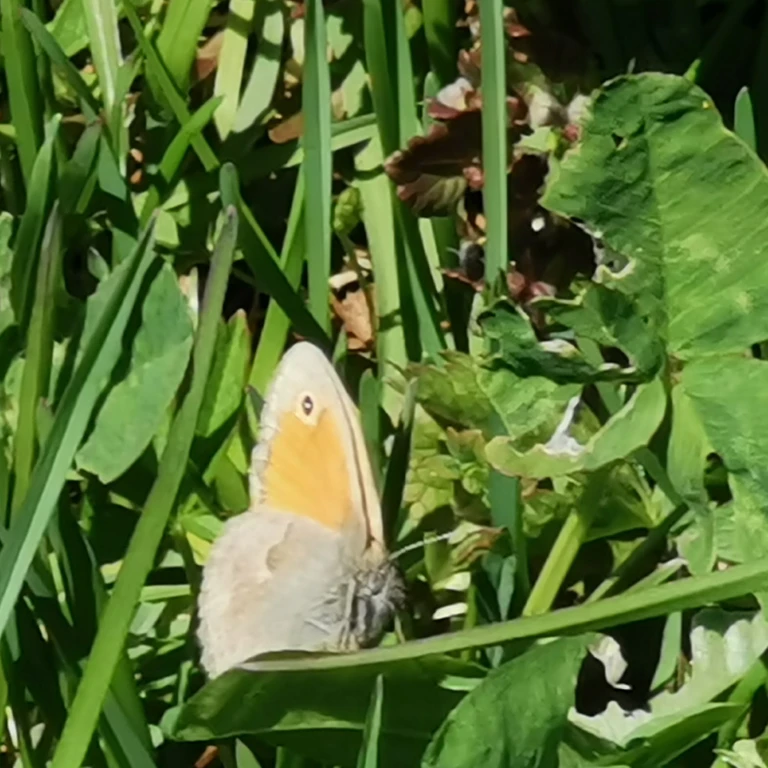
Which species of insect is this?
Coenonympha pamphilus
